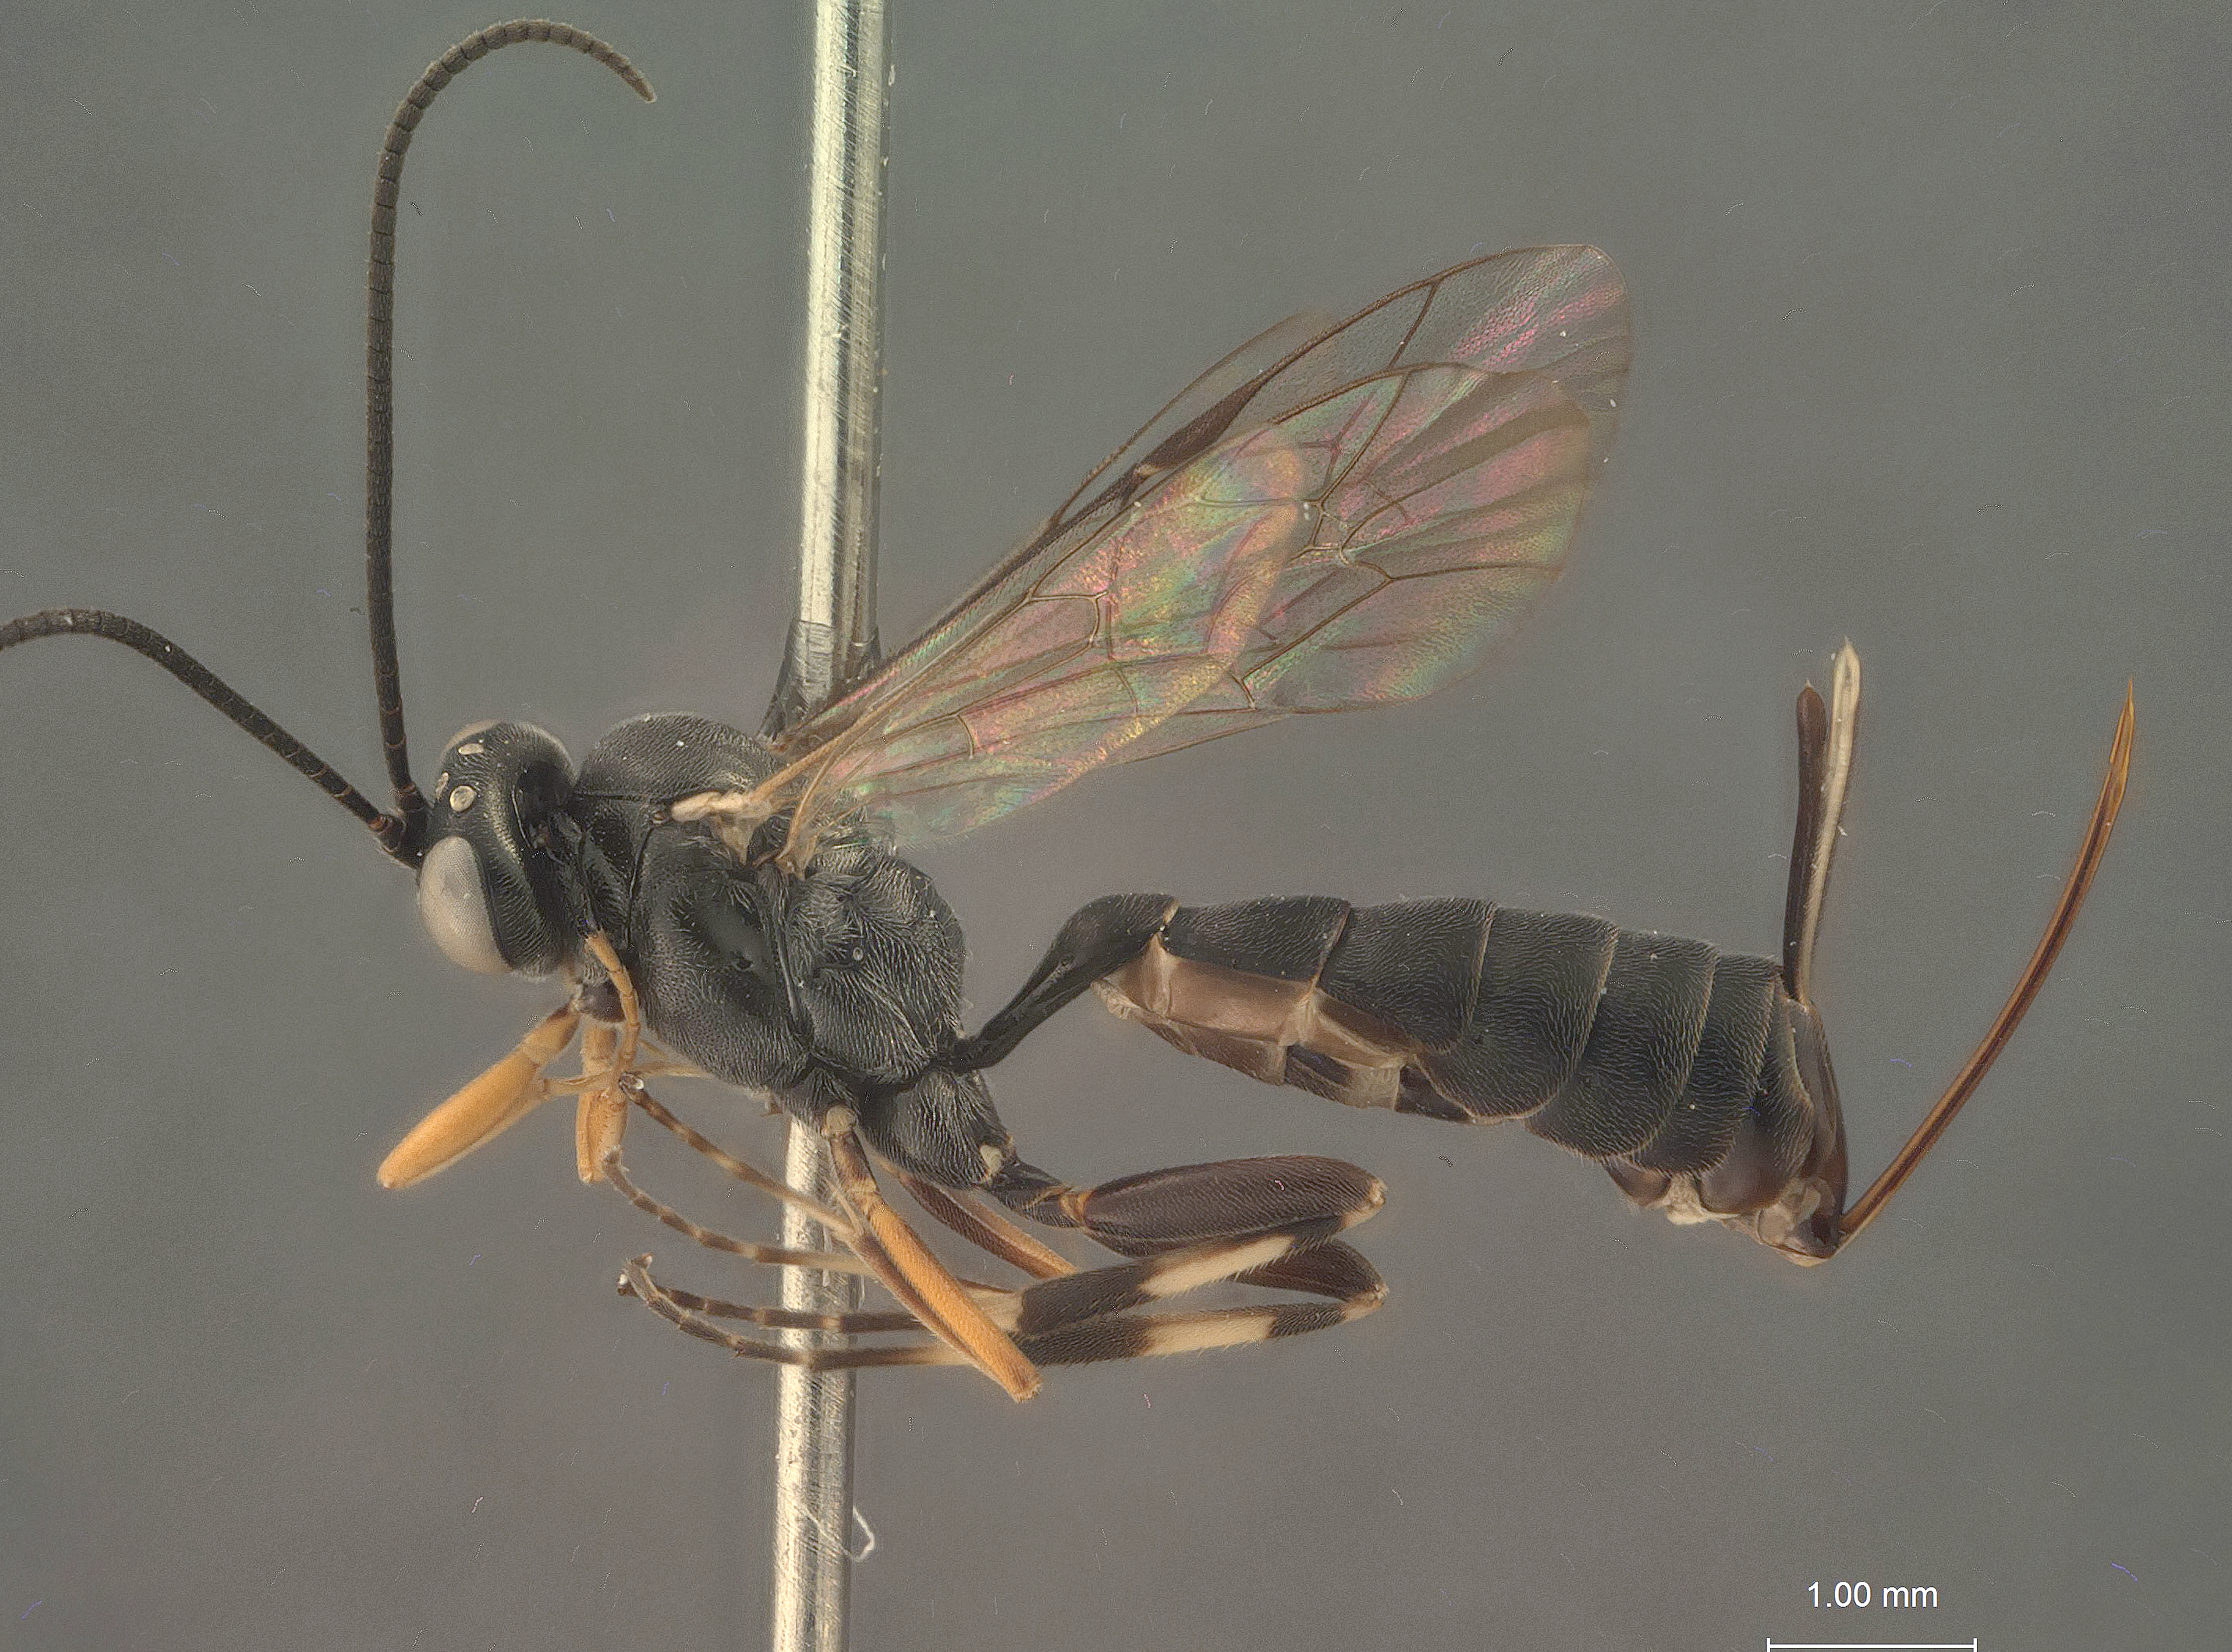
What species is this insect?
Sinophorus rhyacioniae
